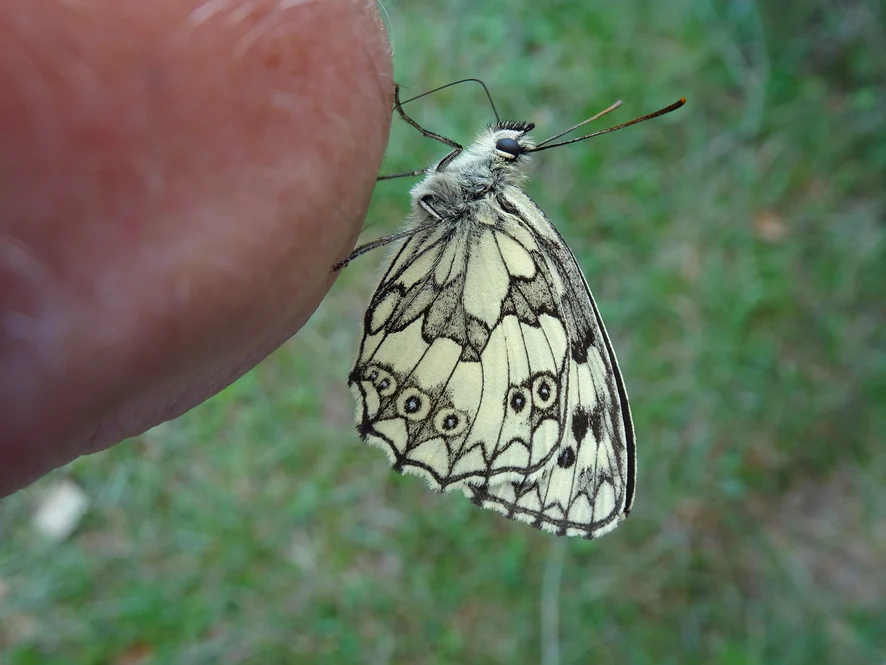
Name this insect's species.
Melanargia galathea
